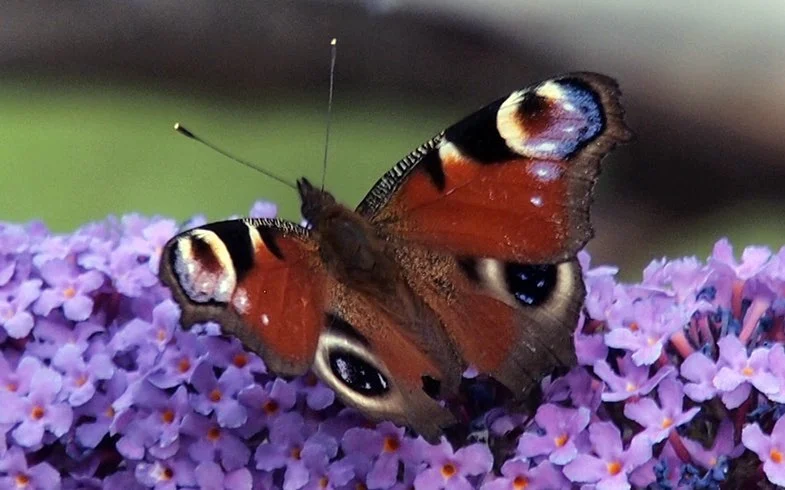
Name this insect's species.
Aglais io
